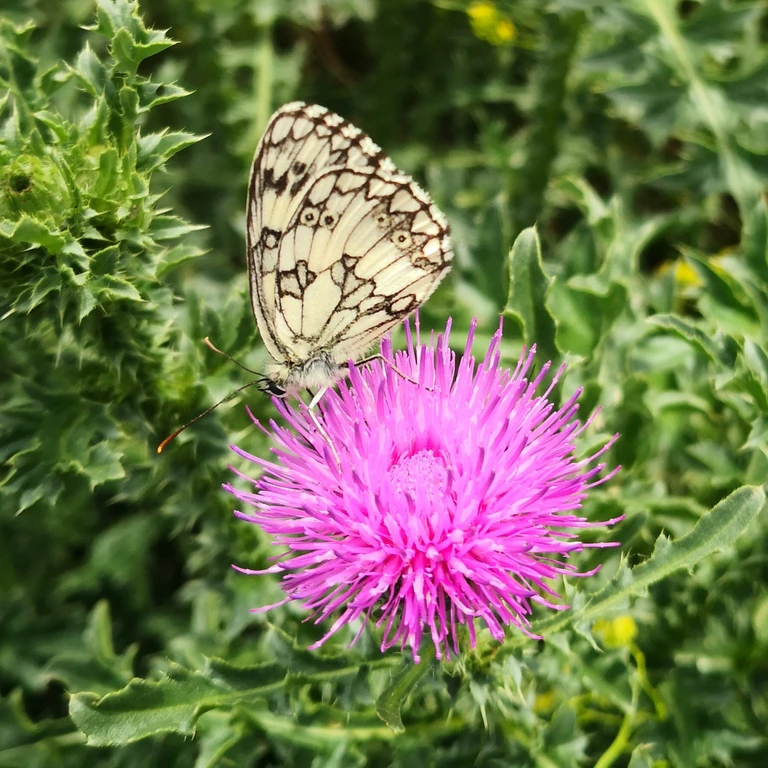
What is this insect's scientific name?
Melanargia galathea
